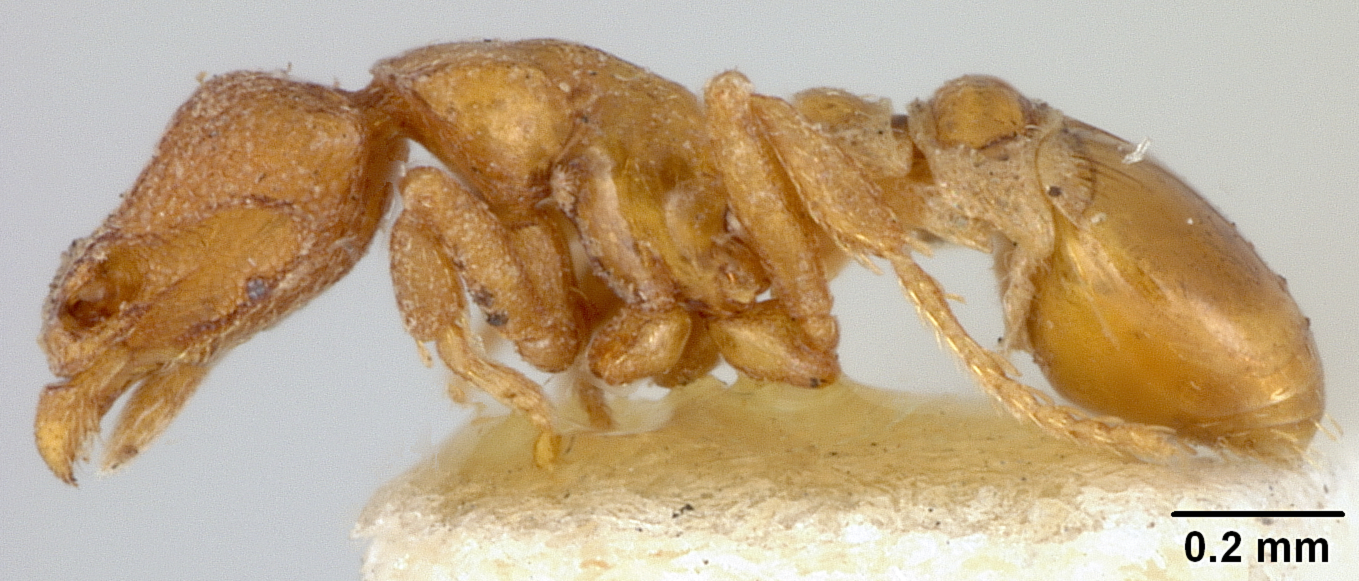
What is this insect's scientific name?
Strumigenys vitiensis
